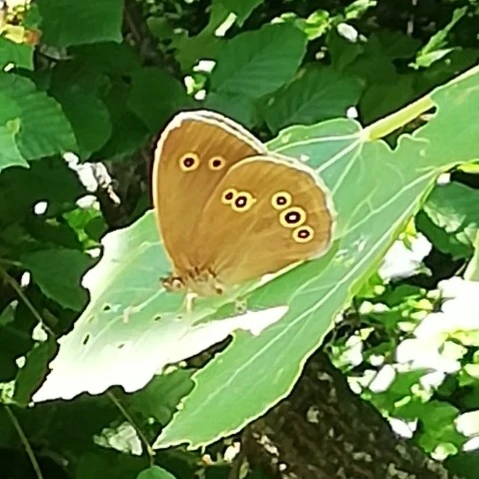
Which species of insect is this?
Aphantopus hyperantus
